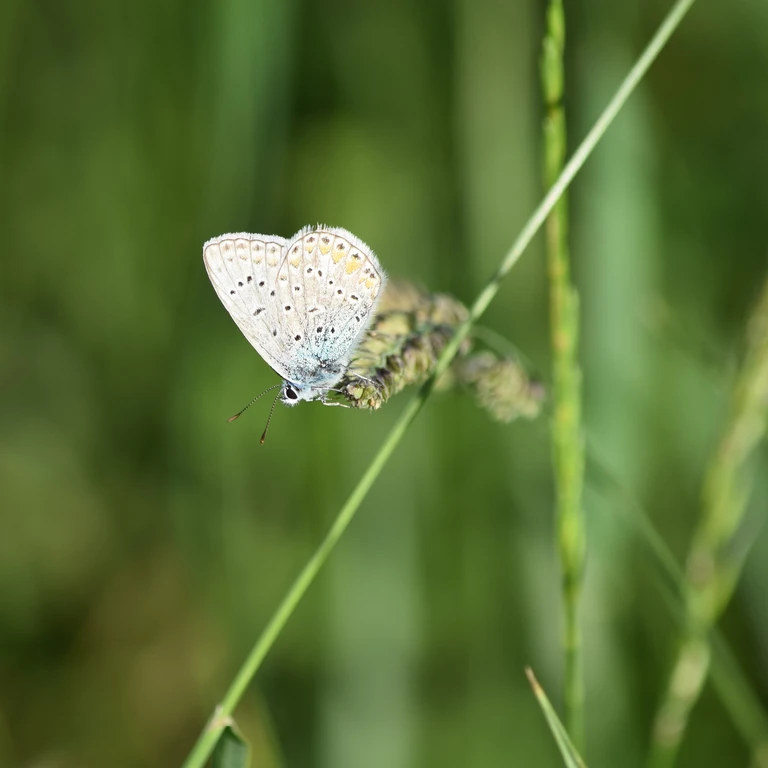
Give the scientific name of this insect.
Polyommatus icarus
